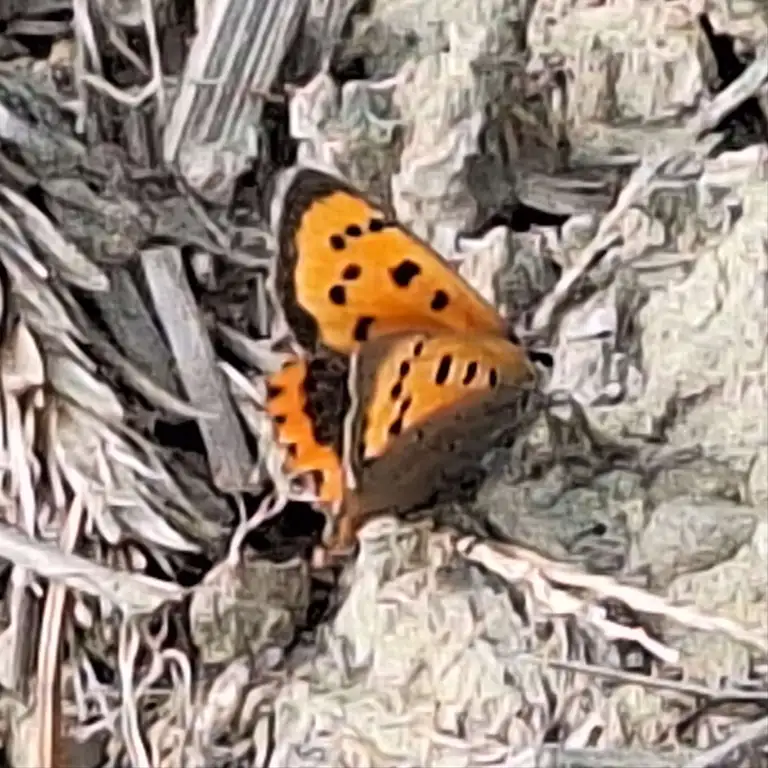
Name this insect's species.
Lycaena phlaeas
